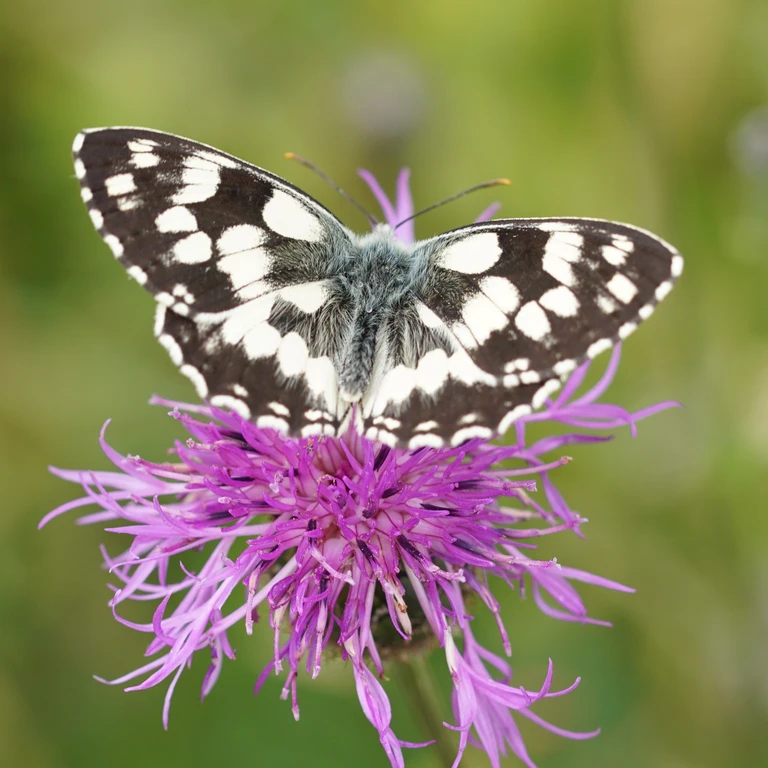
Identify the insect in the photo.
Melanargia galathea
